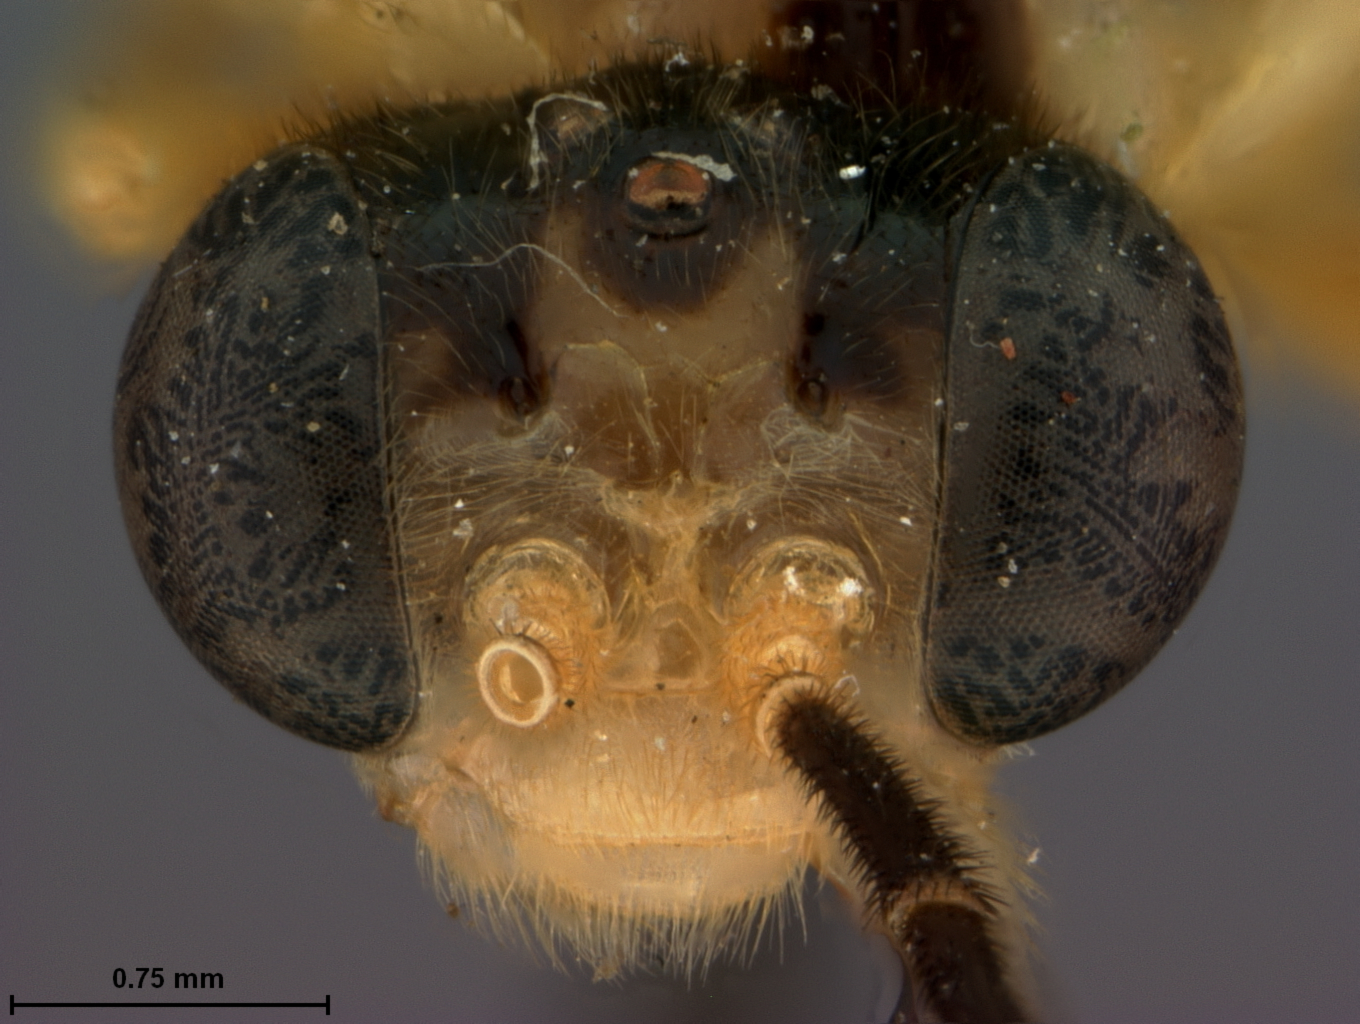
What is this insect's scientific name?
Stromboceros plesius
